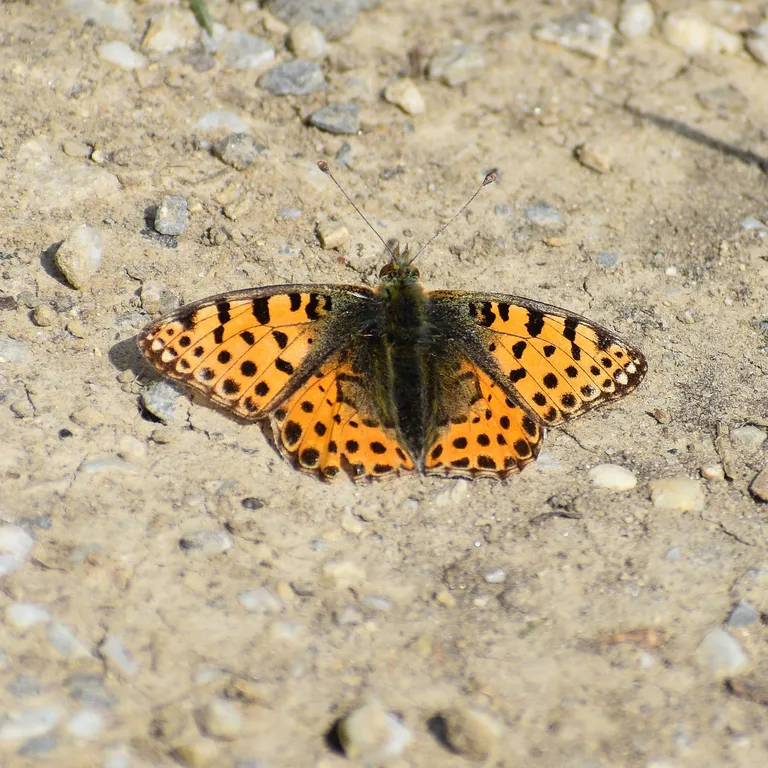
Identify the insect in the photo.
Issoria lathonia
